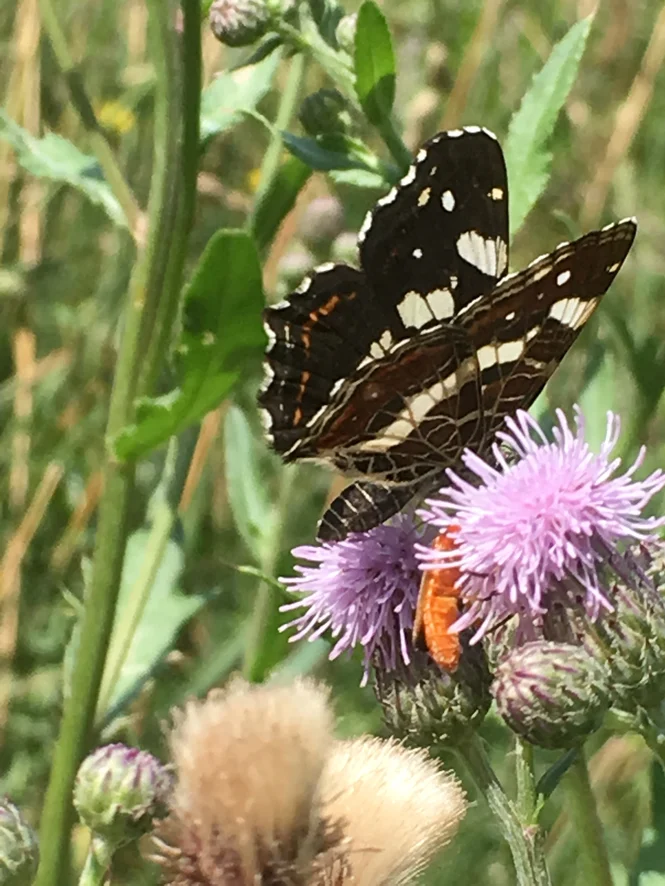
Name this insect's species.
Araschnia levana
